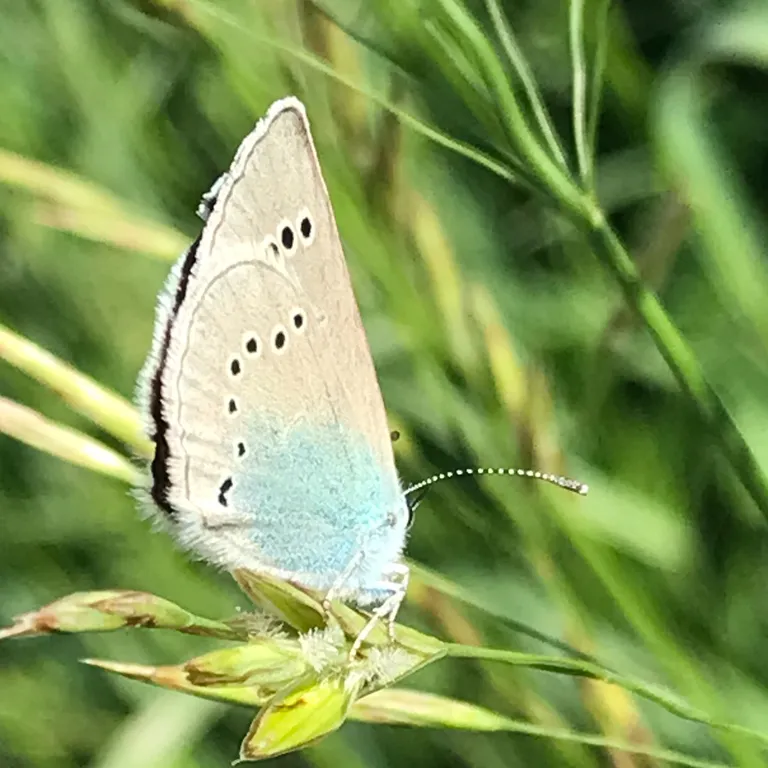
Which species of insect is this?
Glaucopsyche alexis
